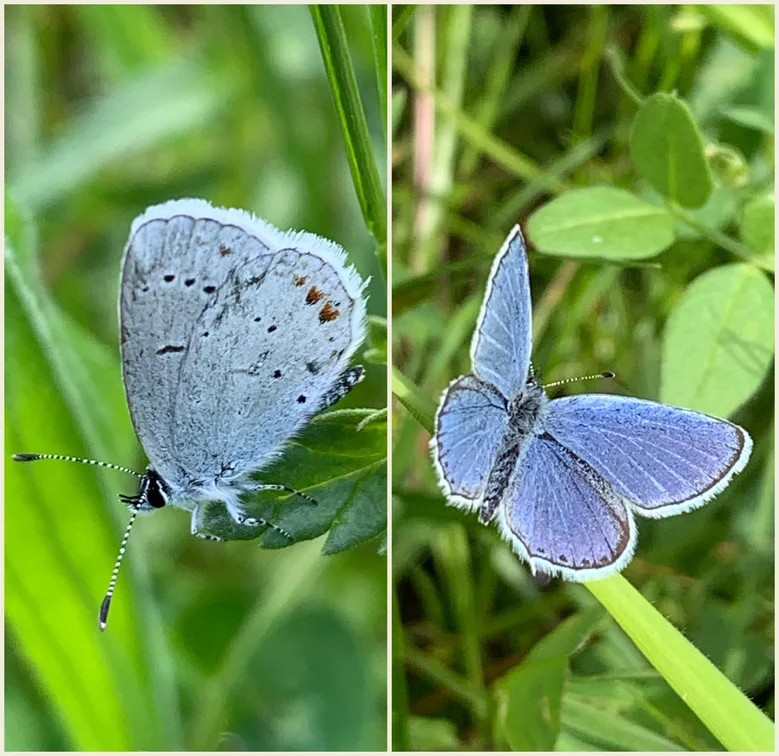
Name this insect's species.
Cupido argiades (also Elkalyce argiades)
